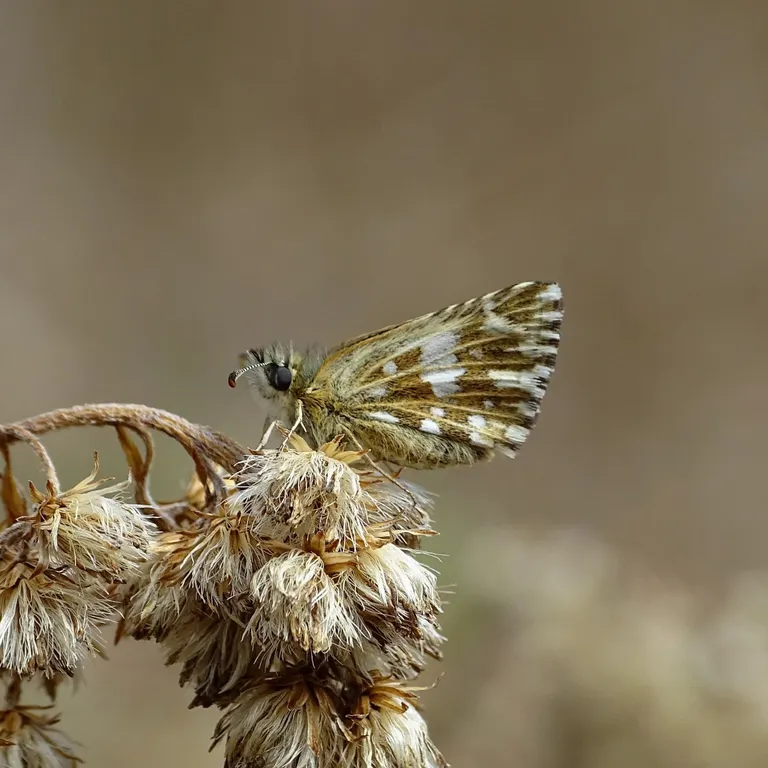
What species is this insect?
Pyrgus malvae
